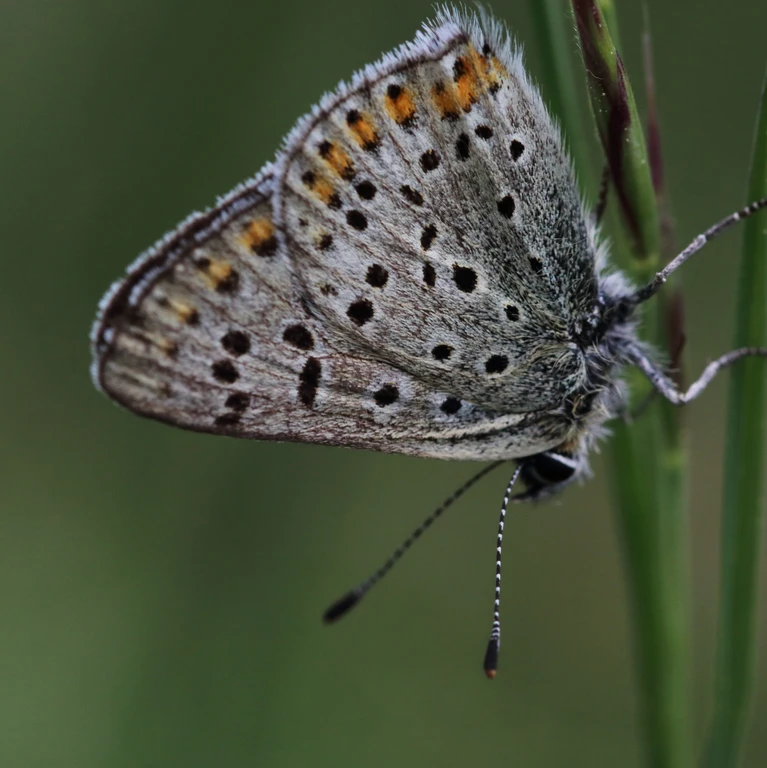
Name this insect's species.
Lycaena tityrus (also Loweia tityrus)
